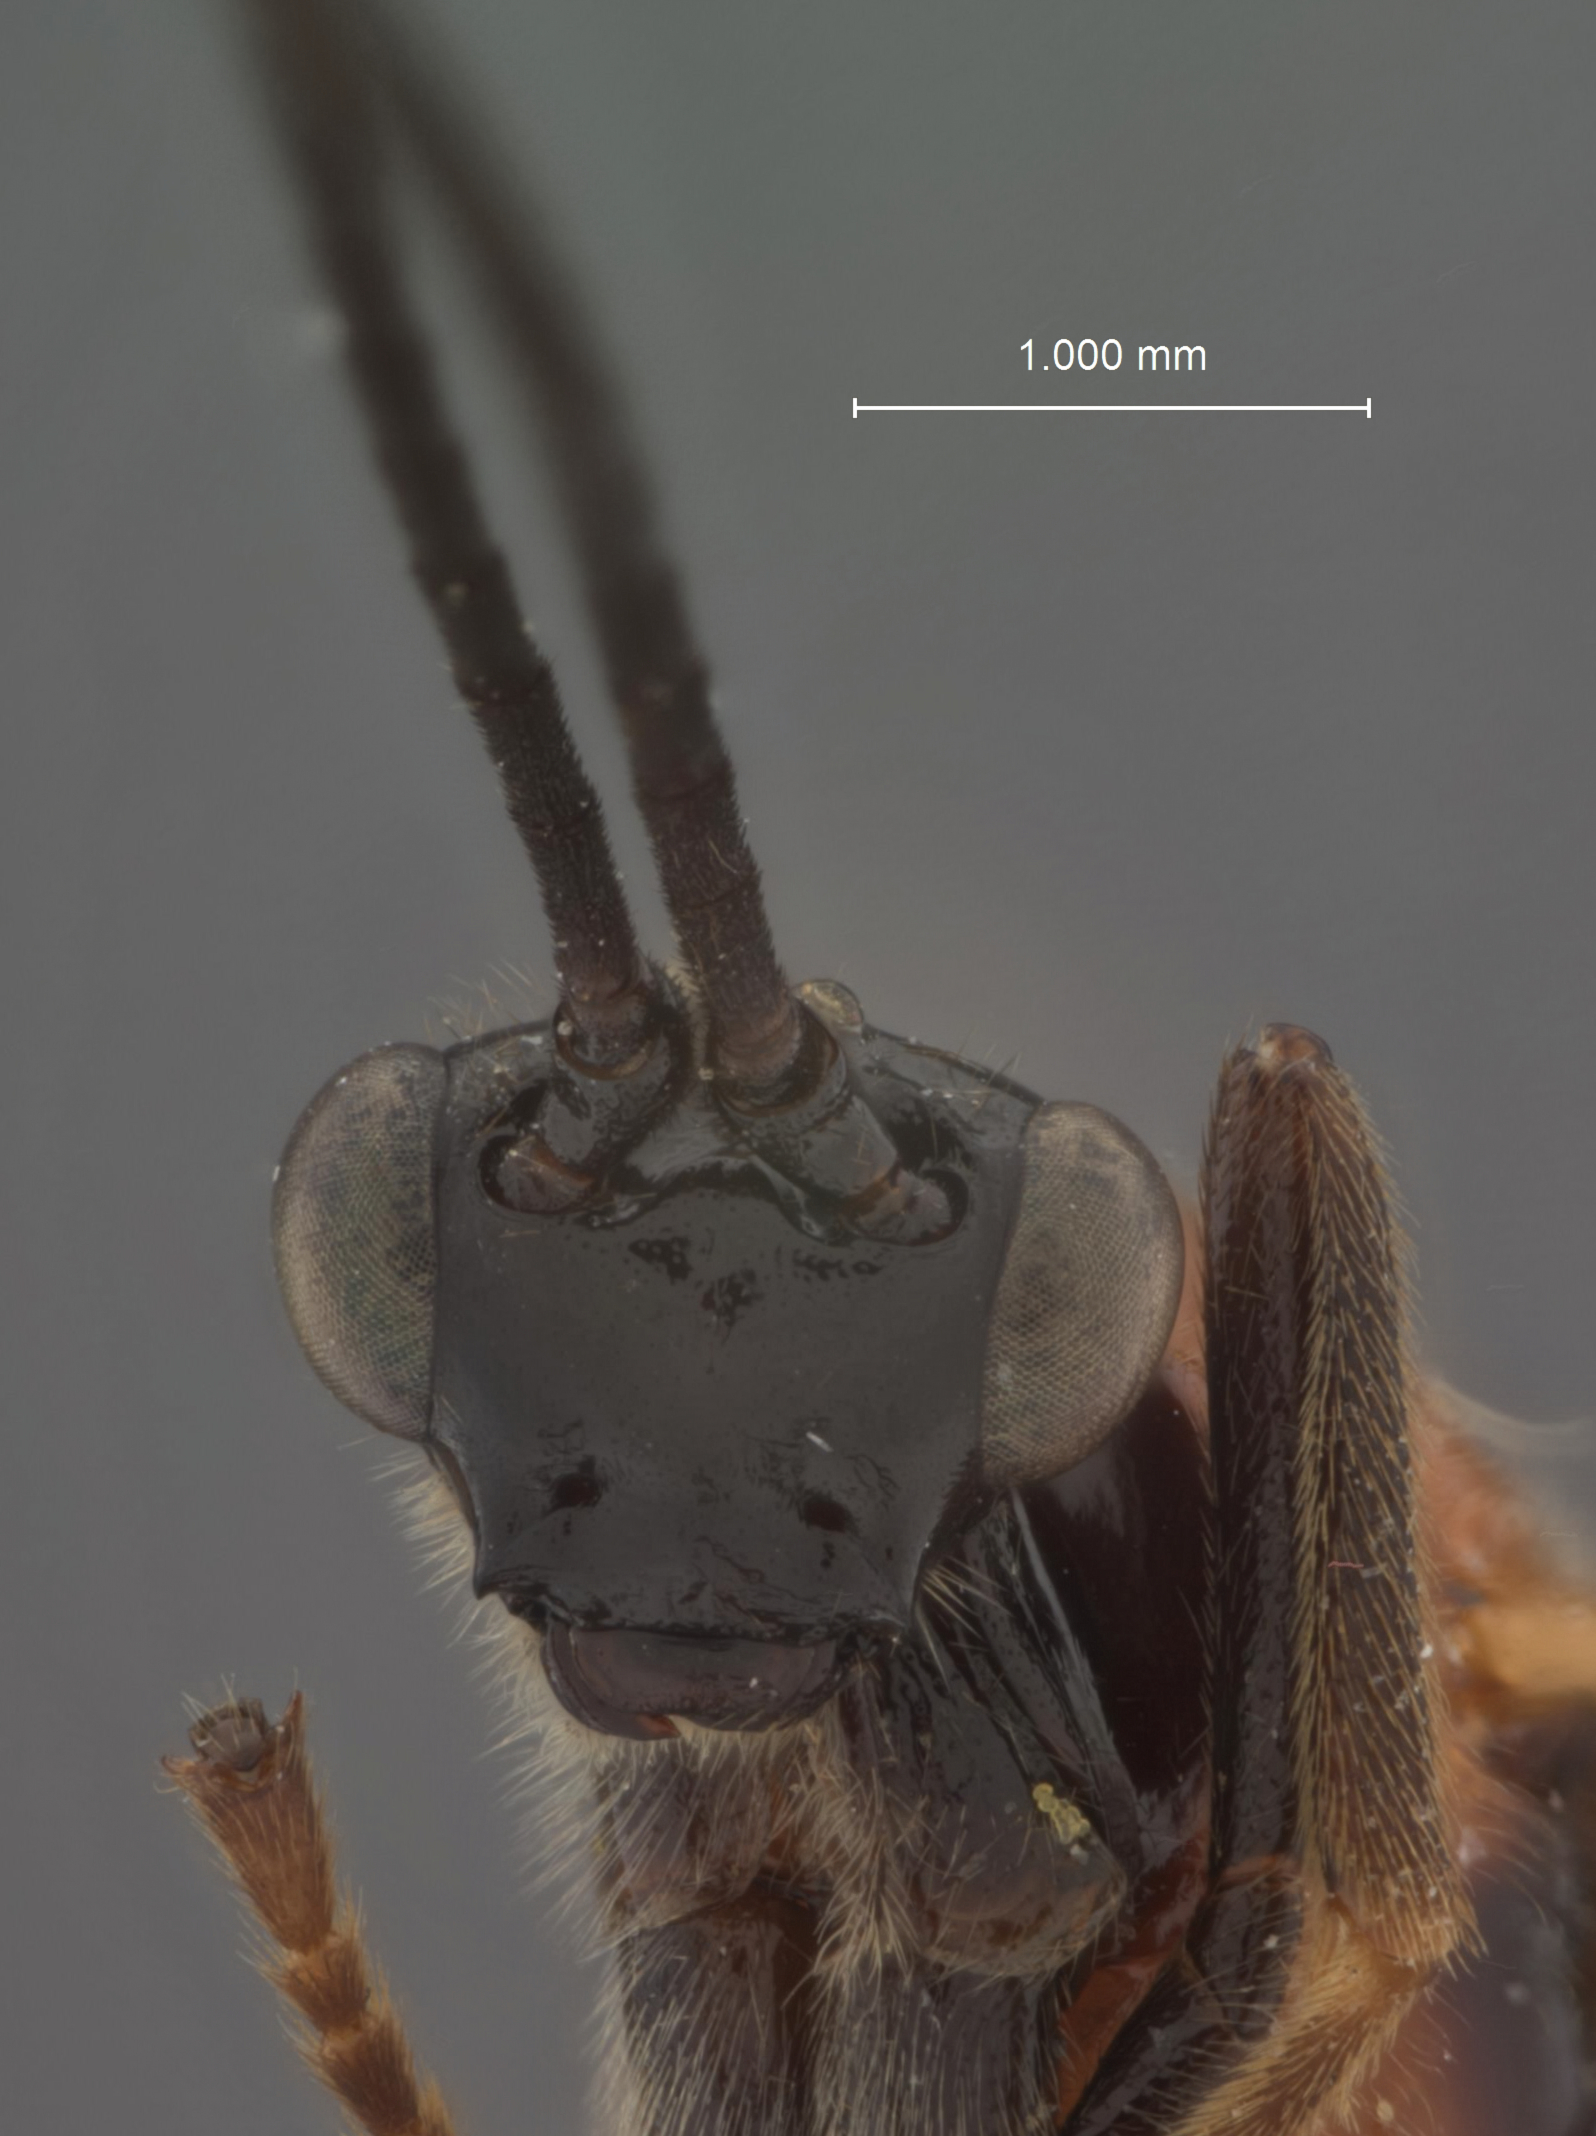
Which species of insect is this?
Alabagrus jatunqepi
